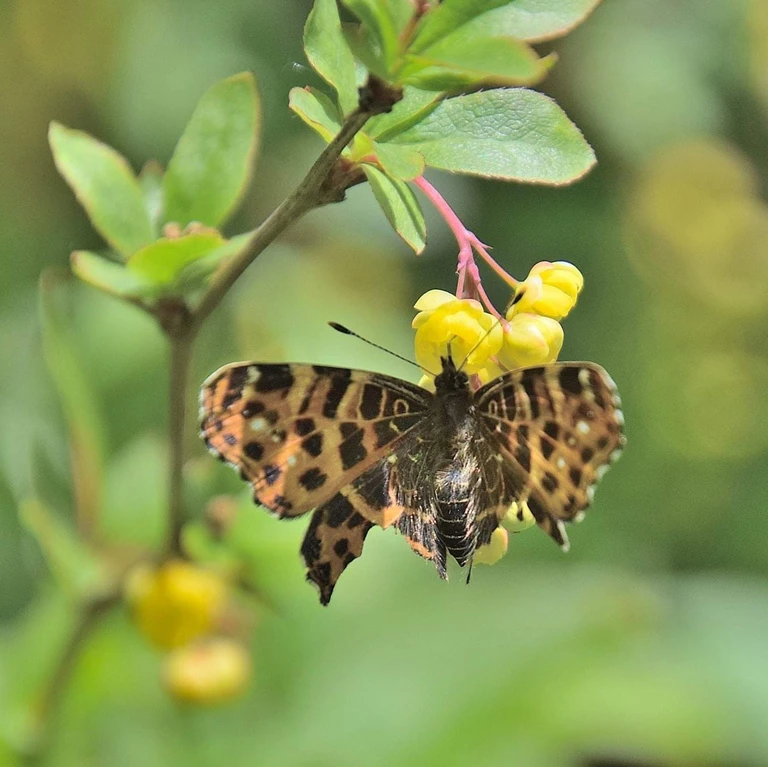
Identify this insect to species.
Araschnia levana
